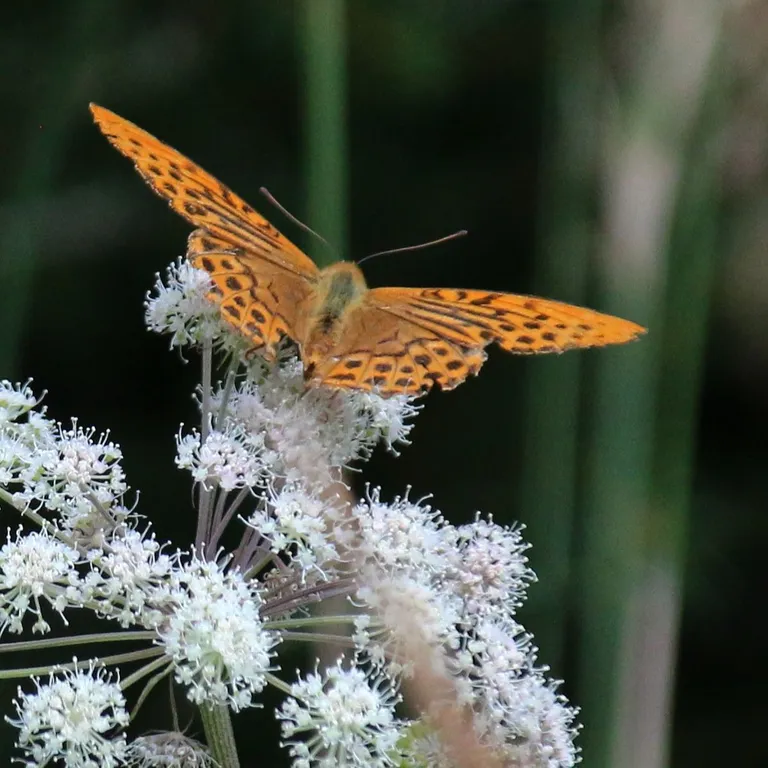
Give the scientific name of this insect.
Argynnis paphia
